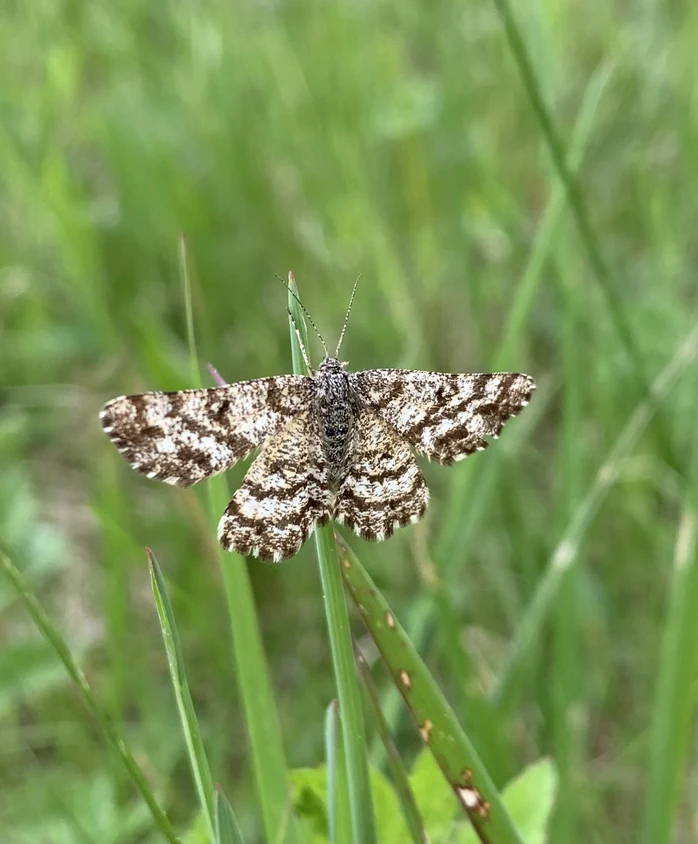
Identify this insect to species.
Ematurga atomaria
